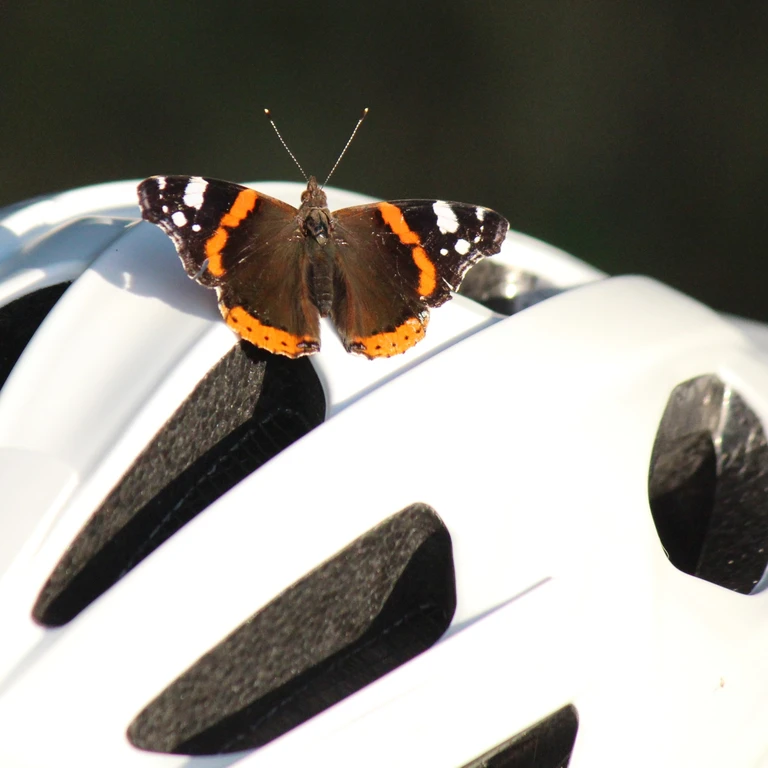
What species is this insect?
Vanessa atalanta
